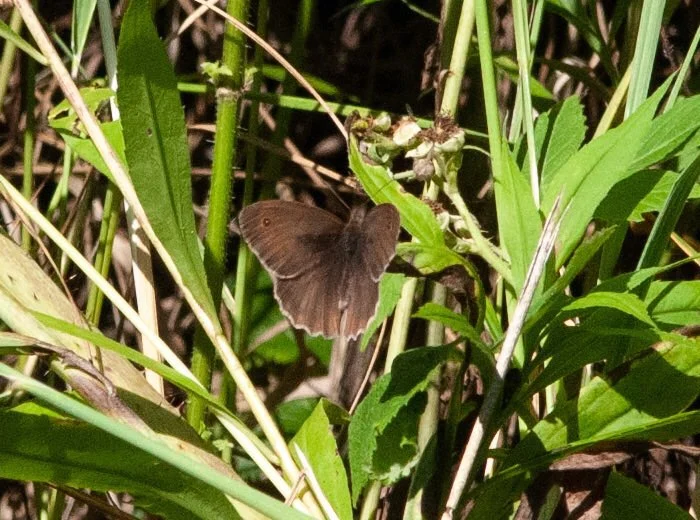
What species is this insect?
Maniola jurtina
